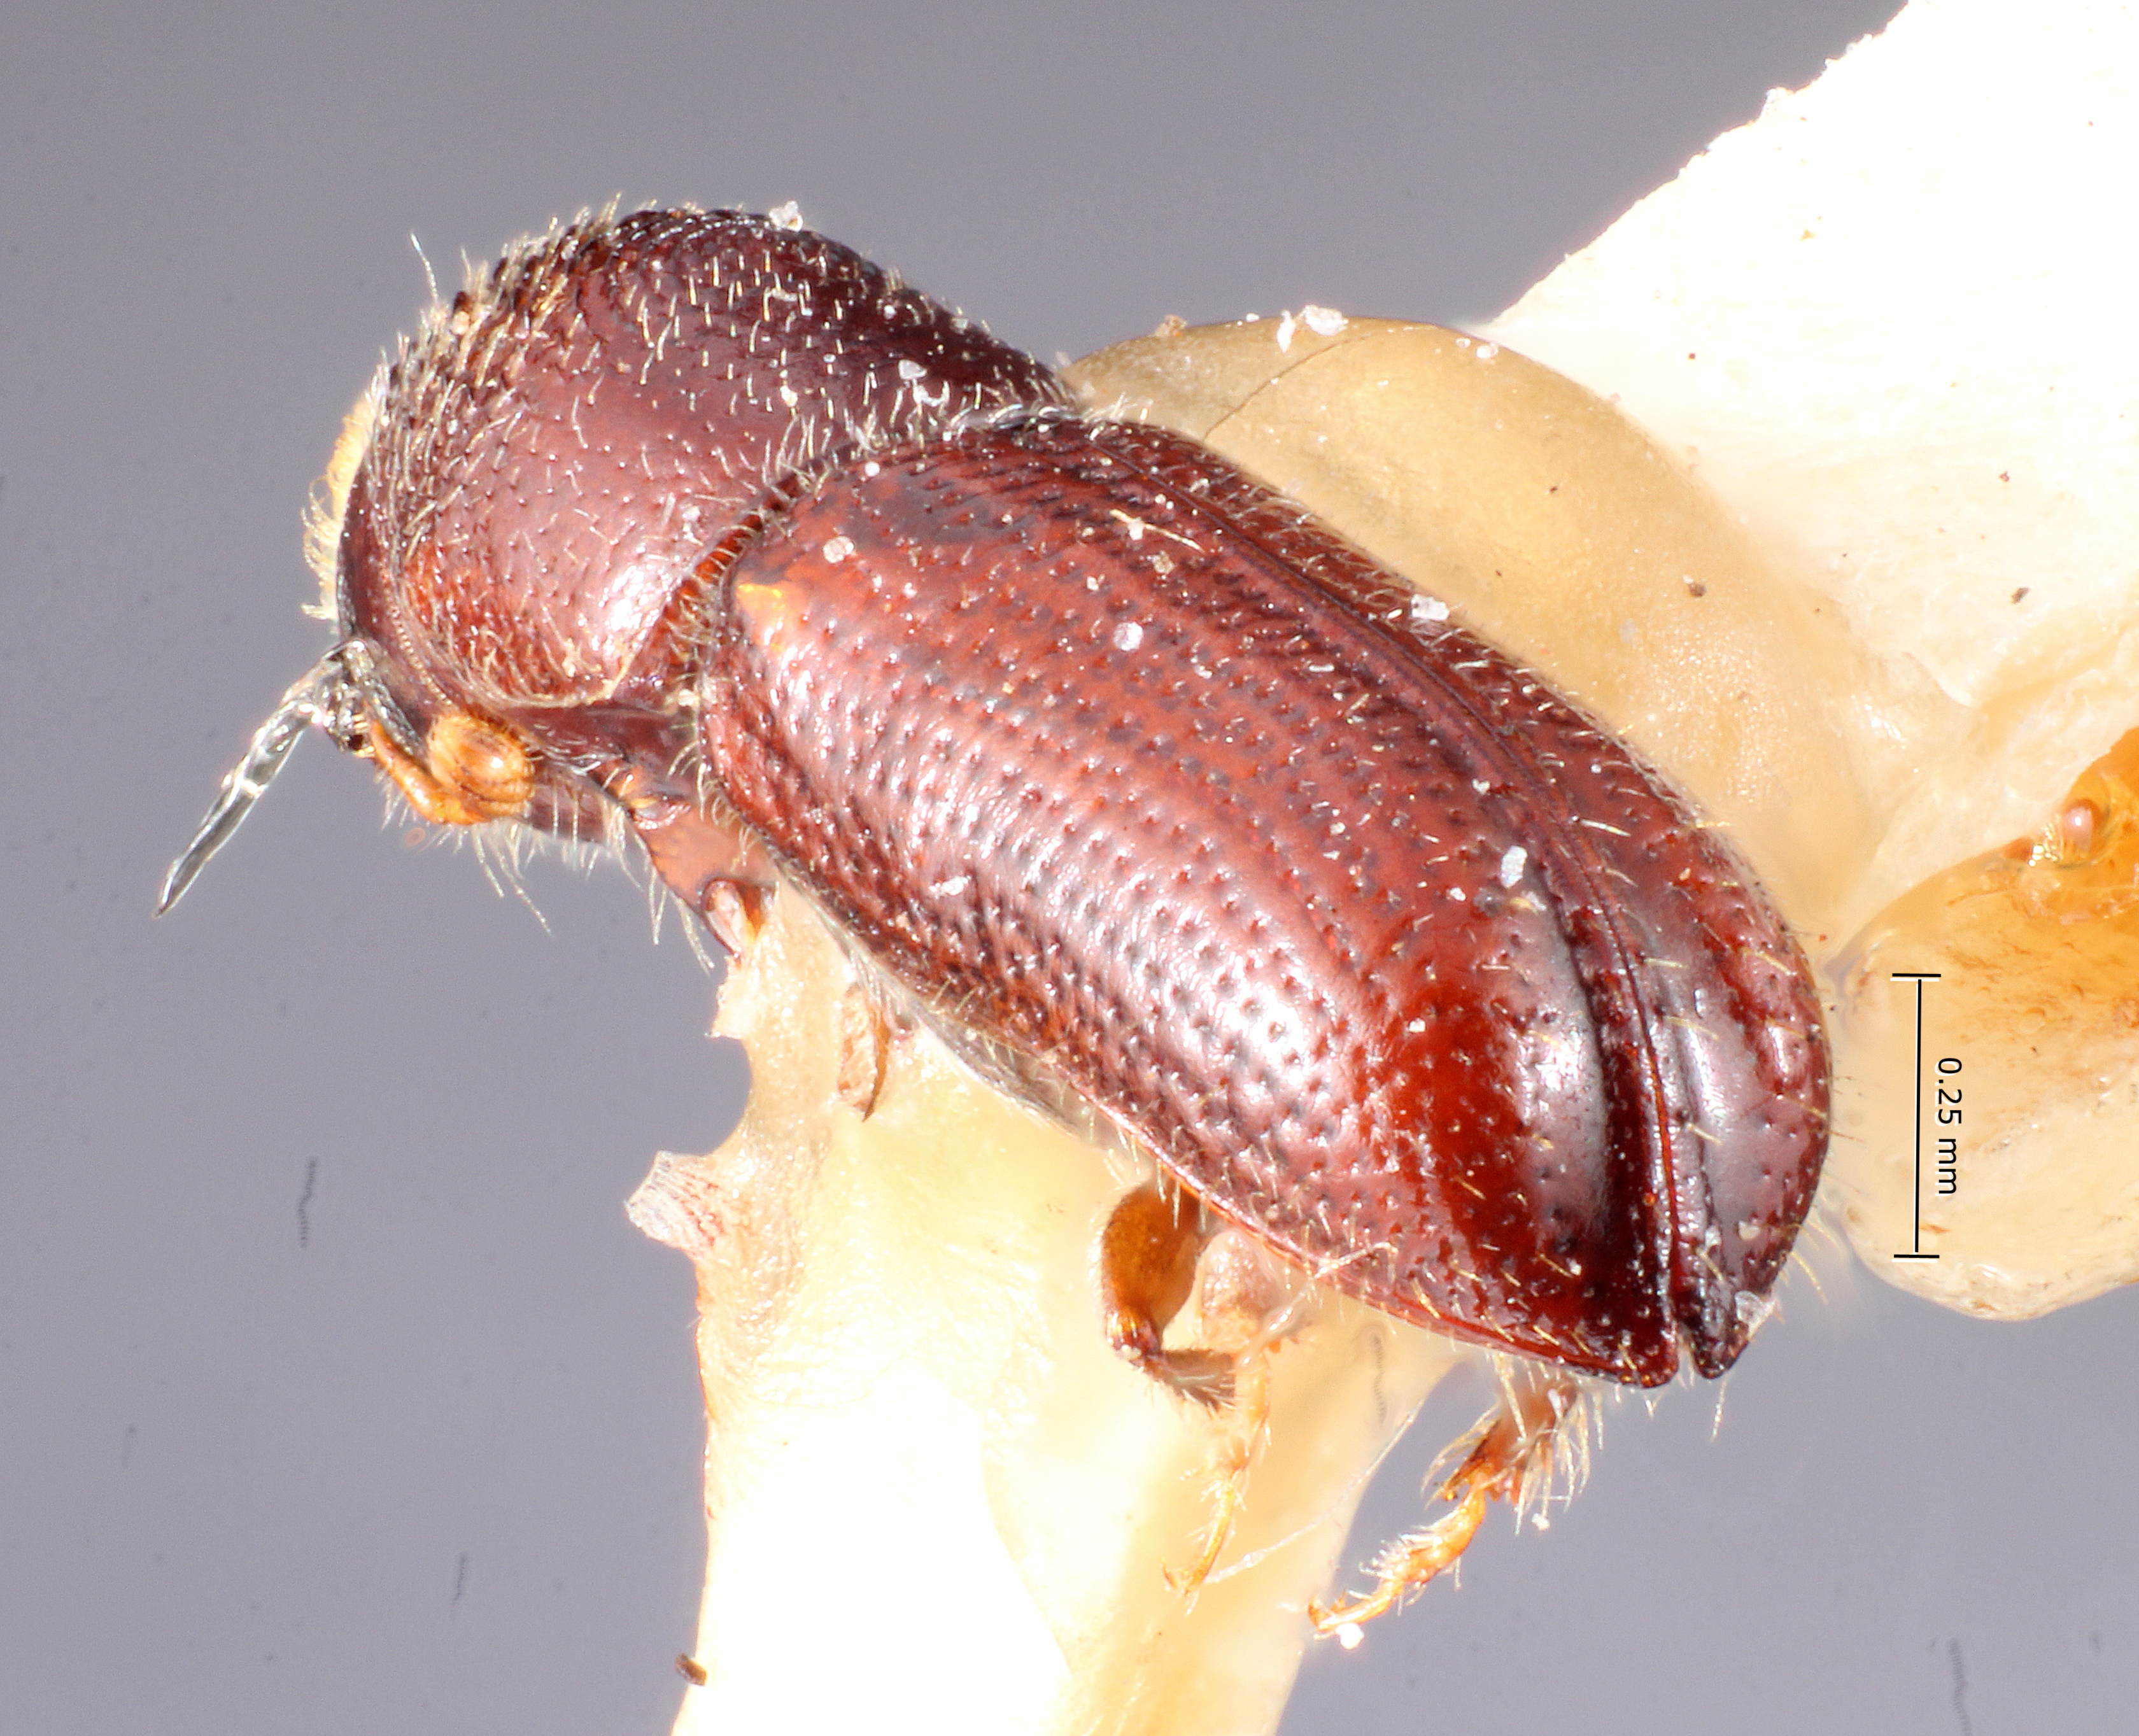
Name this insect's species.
Pityophthorus cuspidatus
